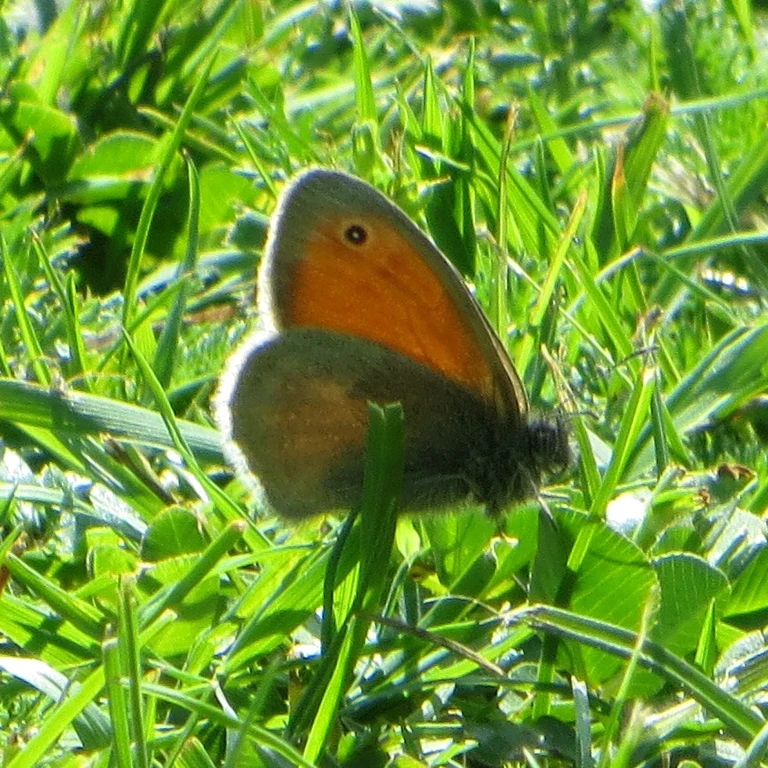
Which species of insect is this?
Coenonympha pamphilus
